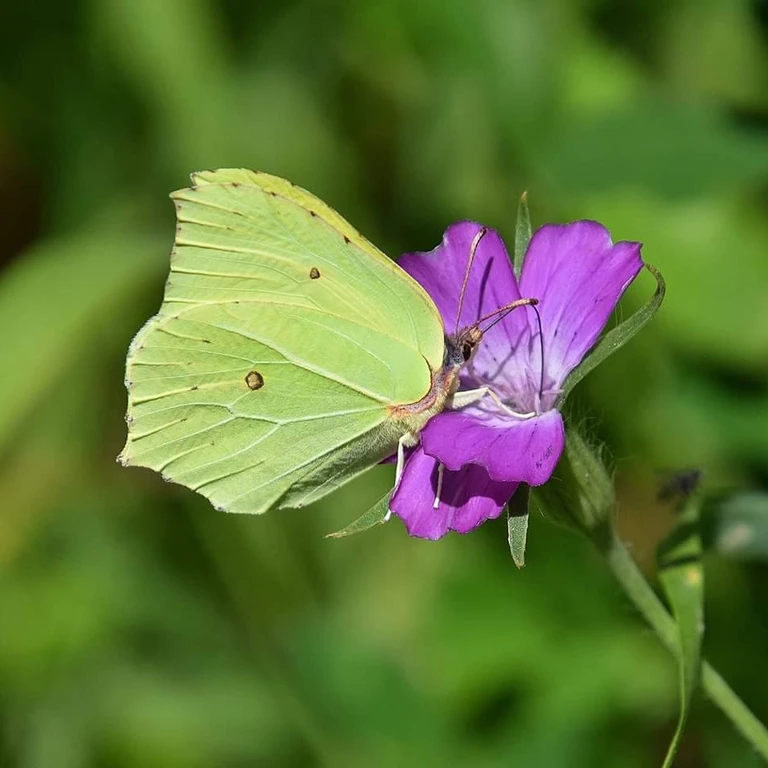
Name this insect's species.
Gonepteryx rhamni
